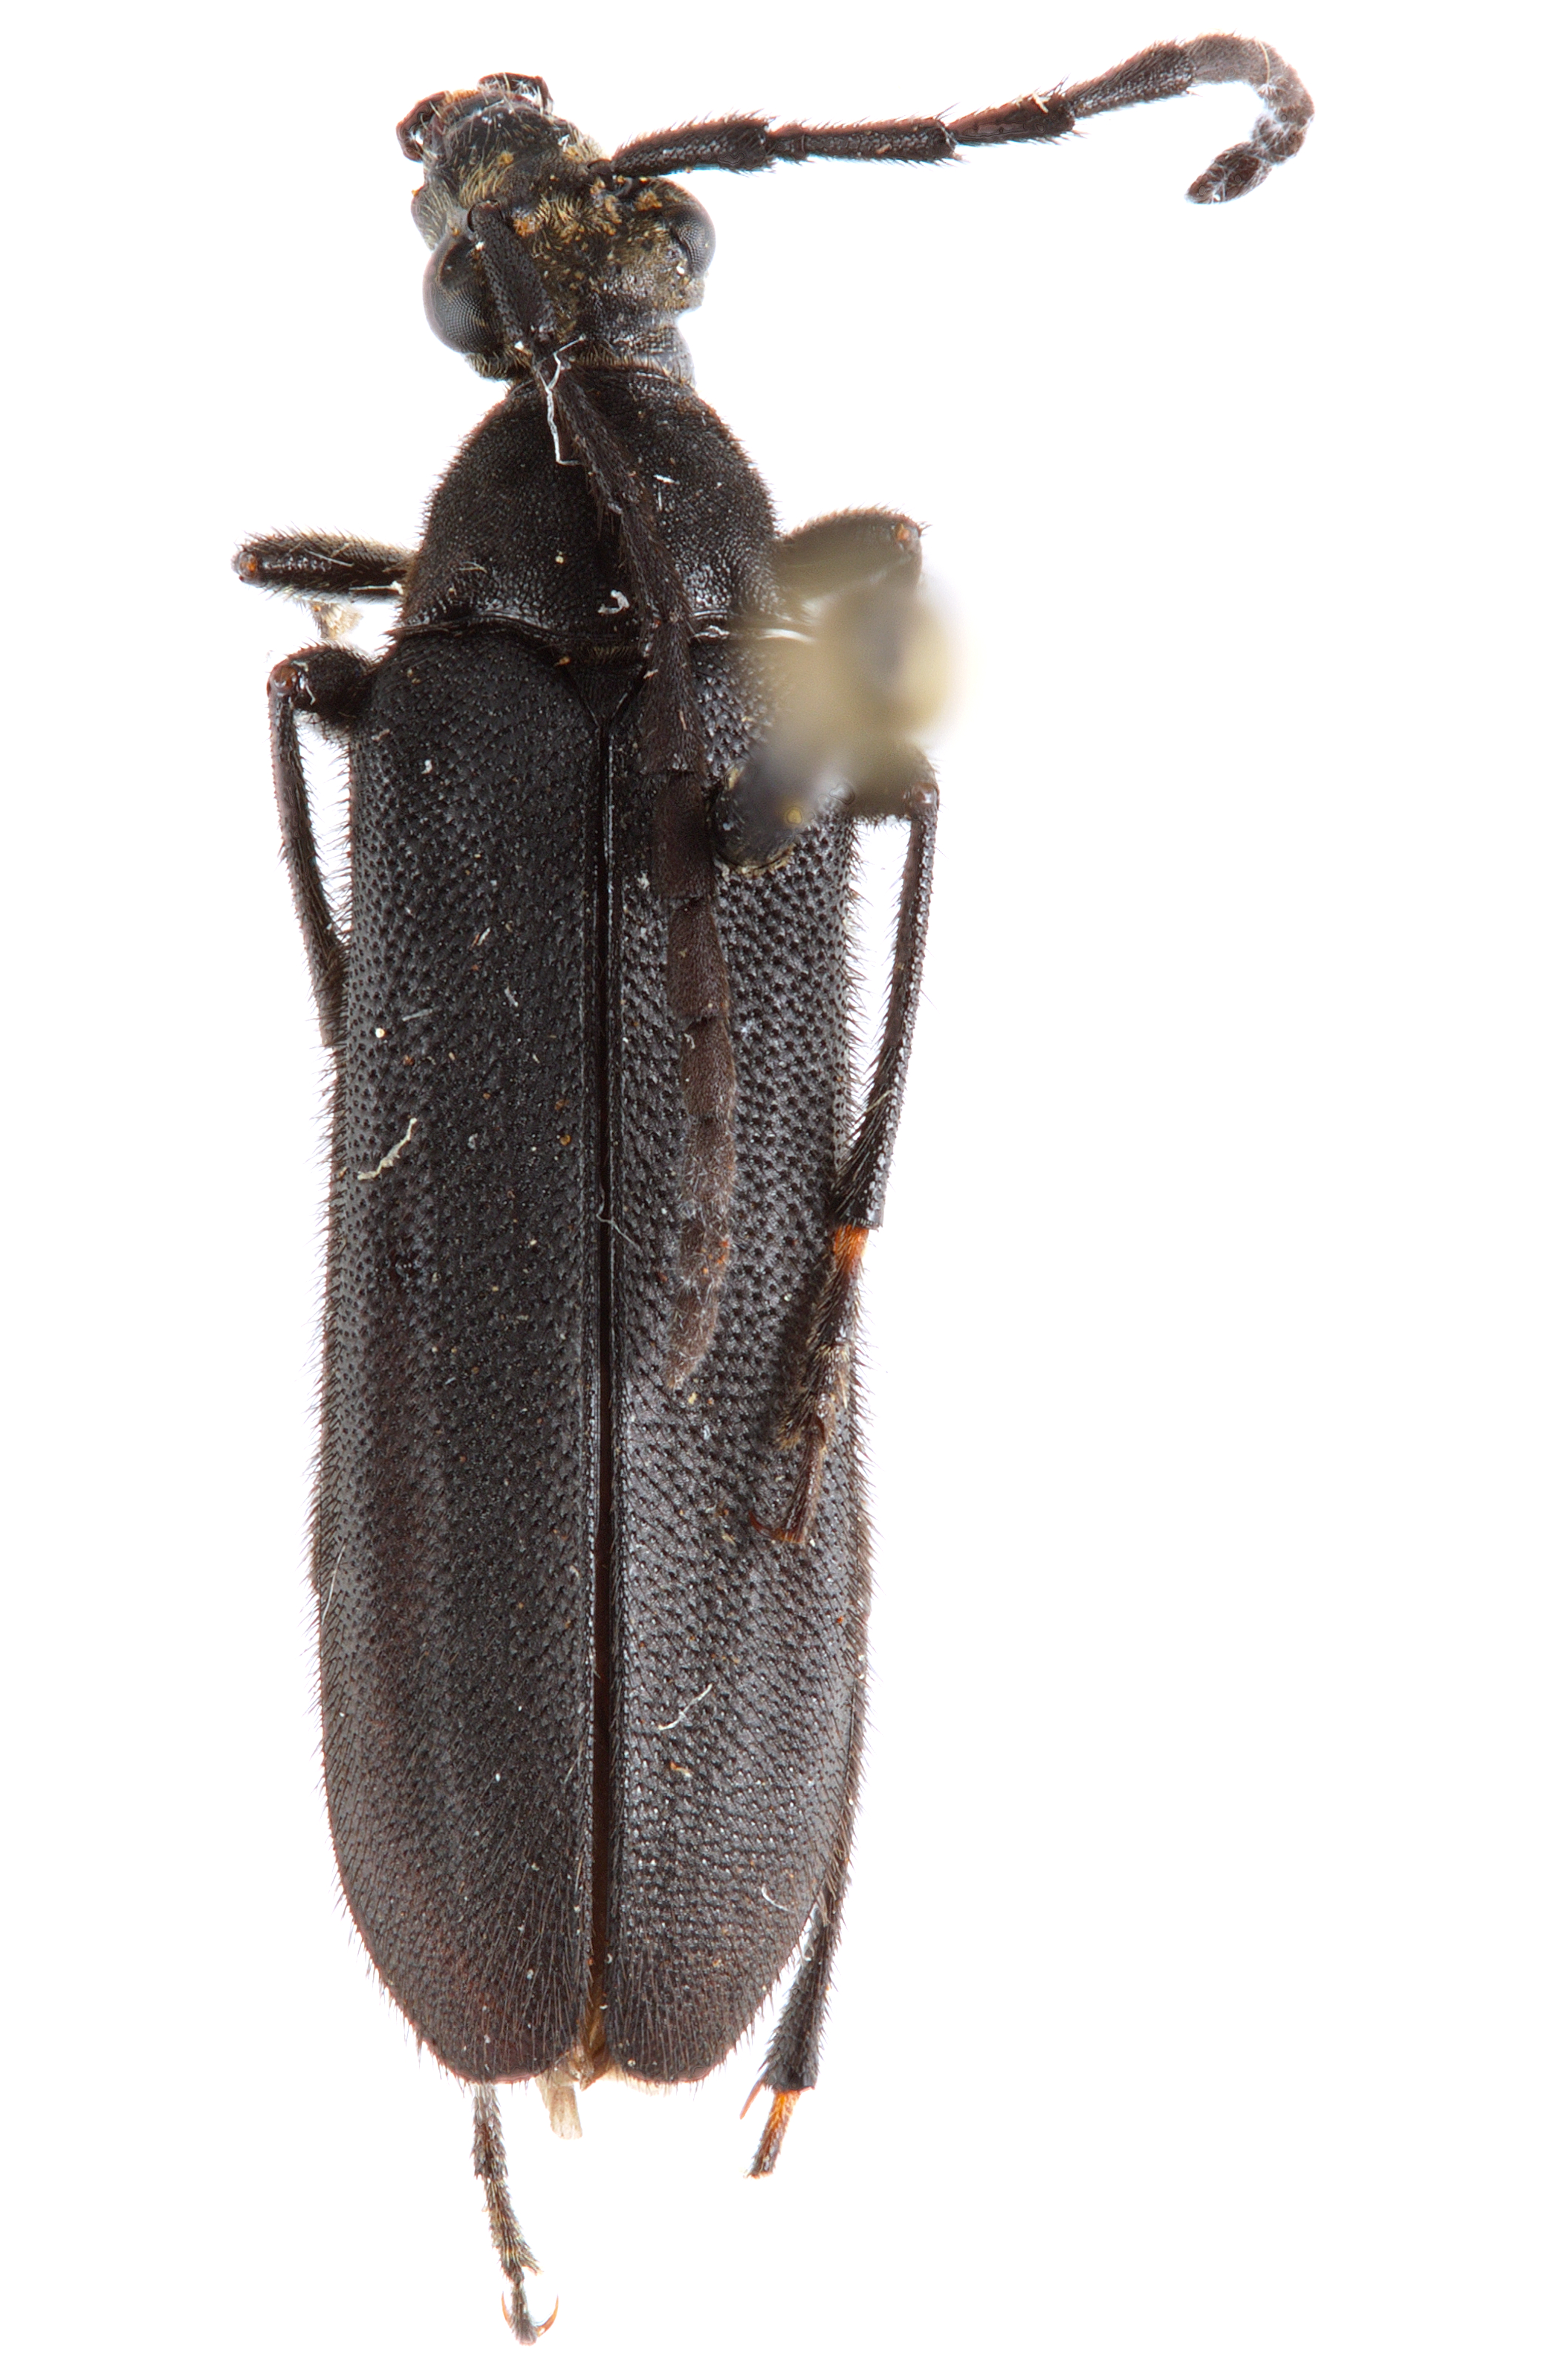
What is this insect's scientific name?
Orthochoriolaus chihuahuae
